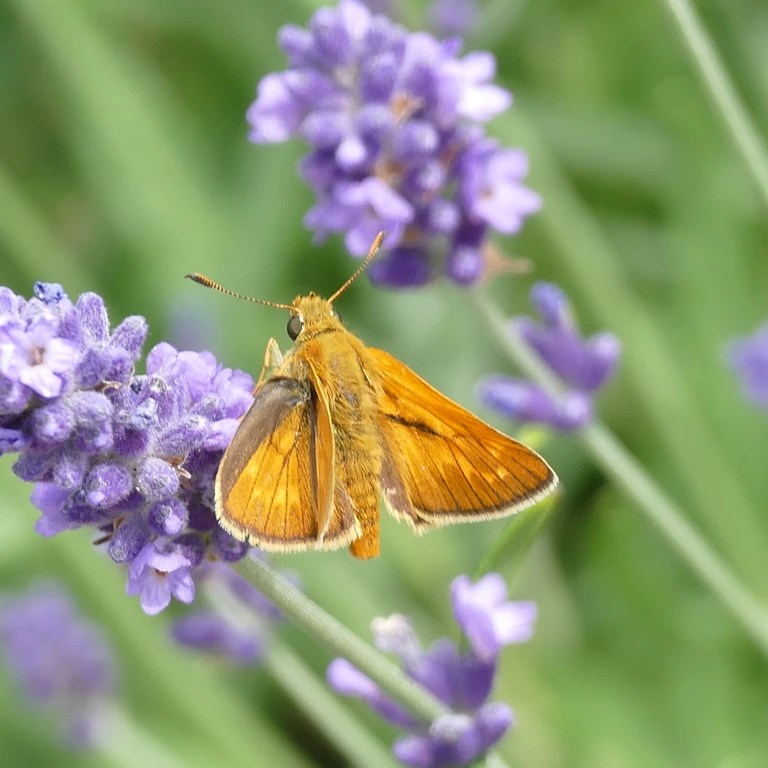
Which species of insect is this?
Ochlodes sylvanus (also Ochlodes venata)
